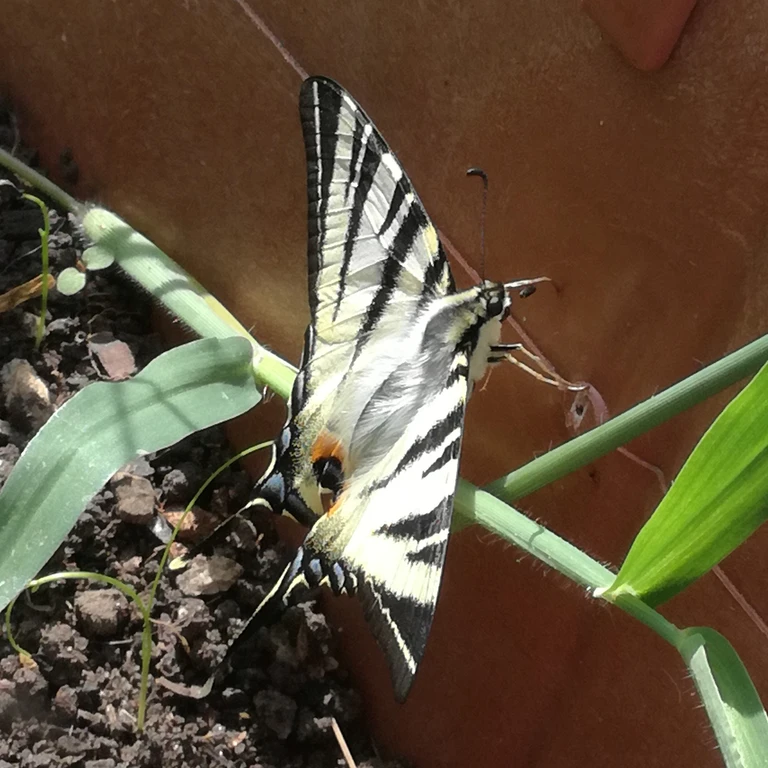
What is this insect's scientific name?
Iphiclides podalirius
